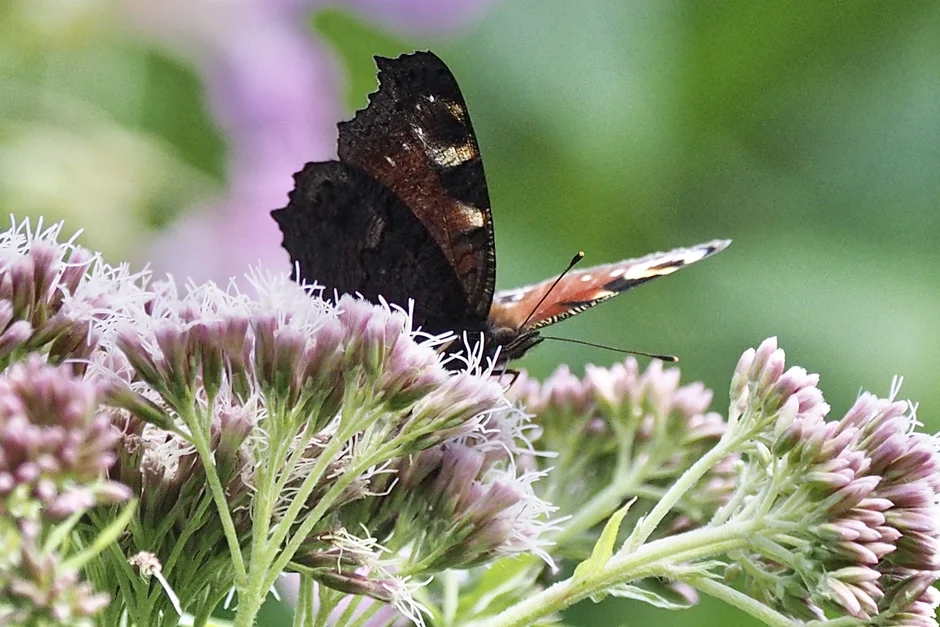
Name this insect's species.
Aglais io
